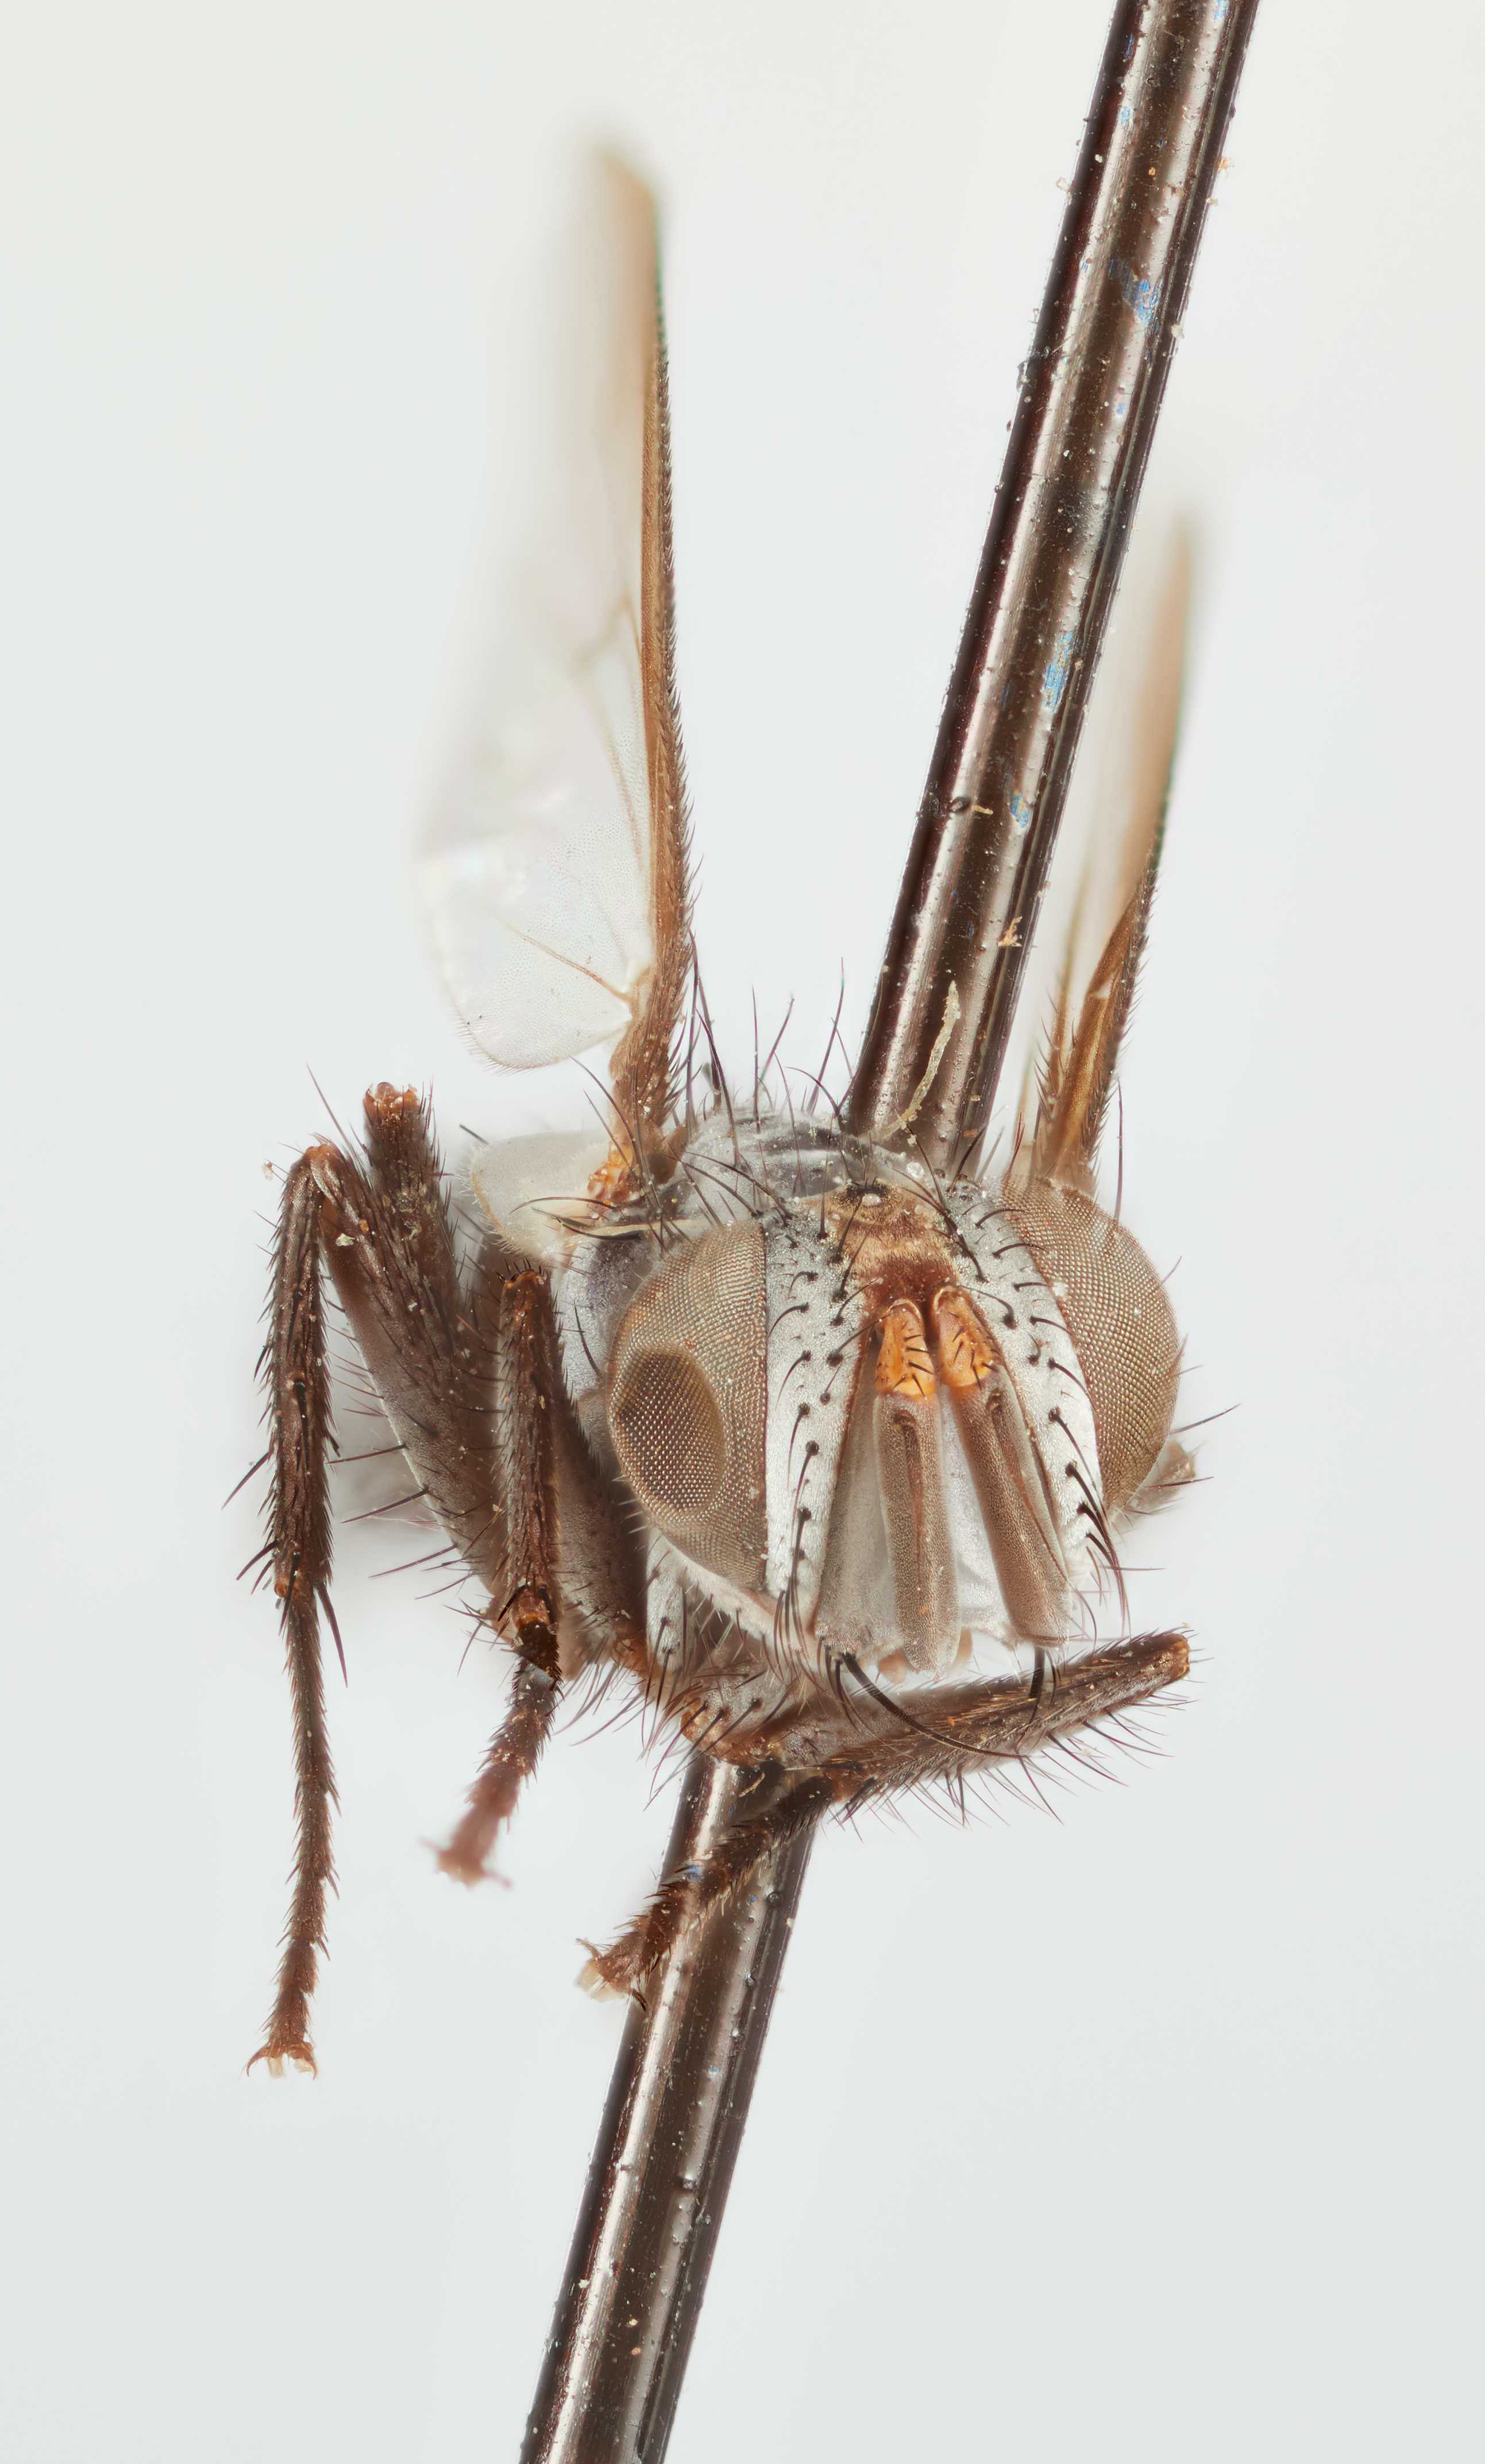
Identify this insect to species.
Neometachaeta polita
